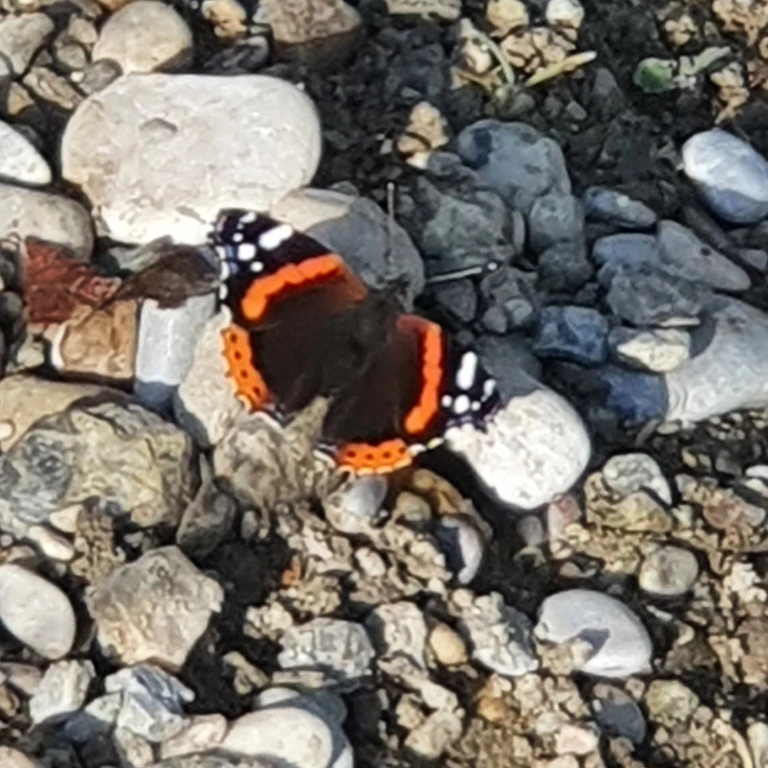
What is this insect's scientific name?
Vanessa atalanta
